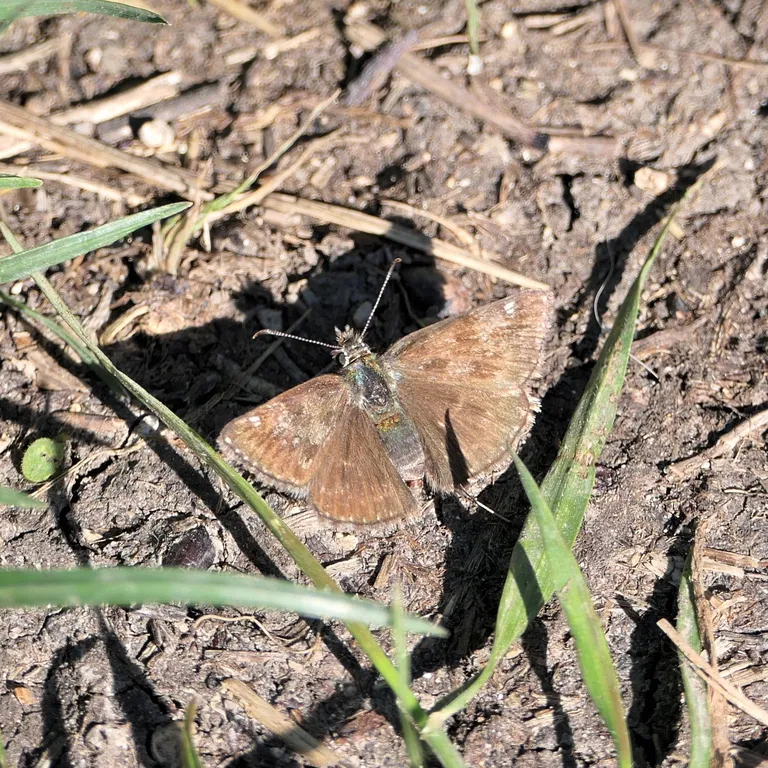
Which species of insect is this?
Erynnis tages
